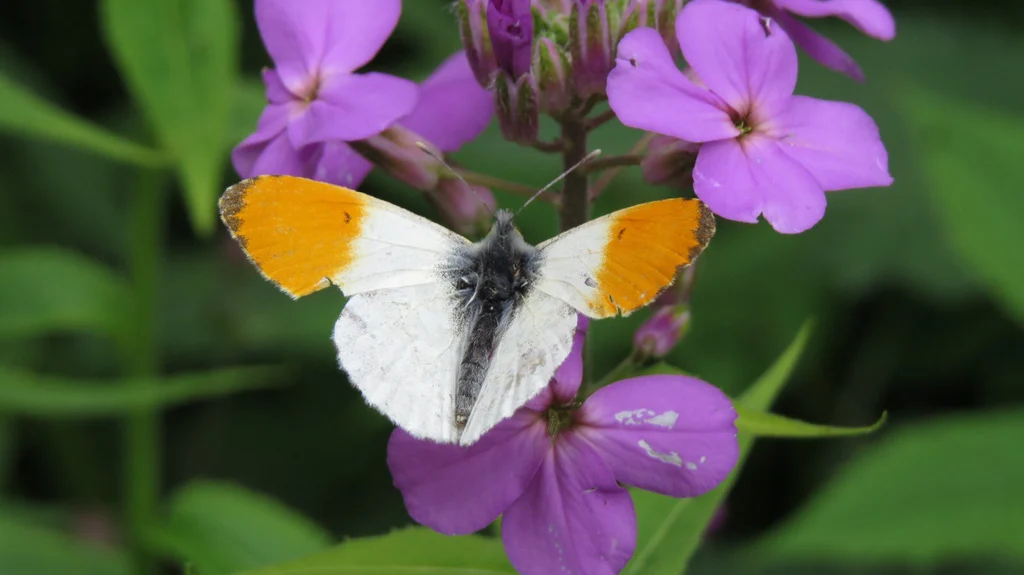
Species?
Anthocharis cardamines
